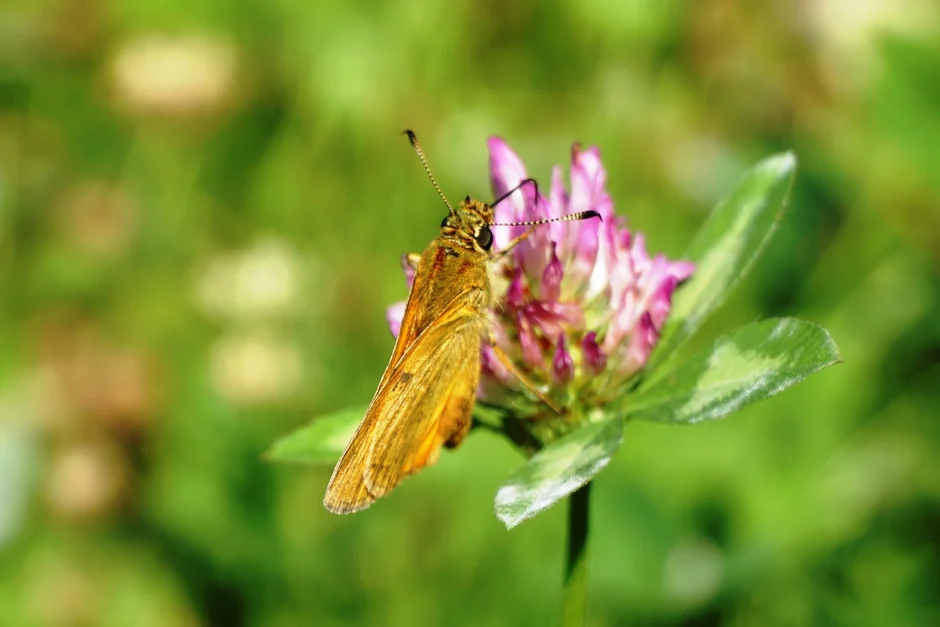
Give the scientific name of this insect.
Ochlodes sylvanus (also Ochlodes venata)
